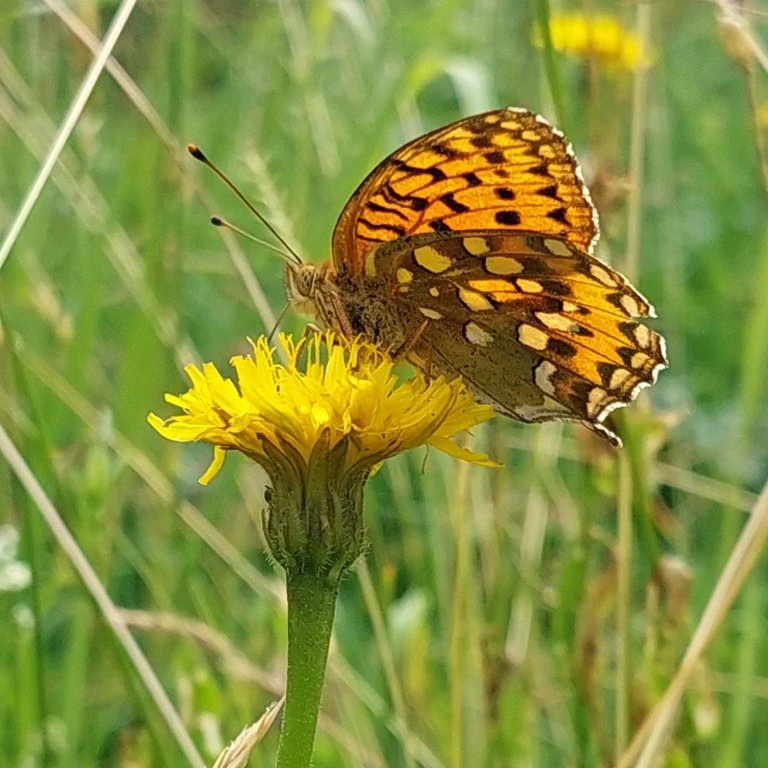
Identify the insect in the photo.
Speyeria aglaja
